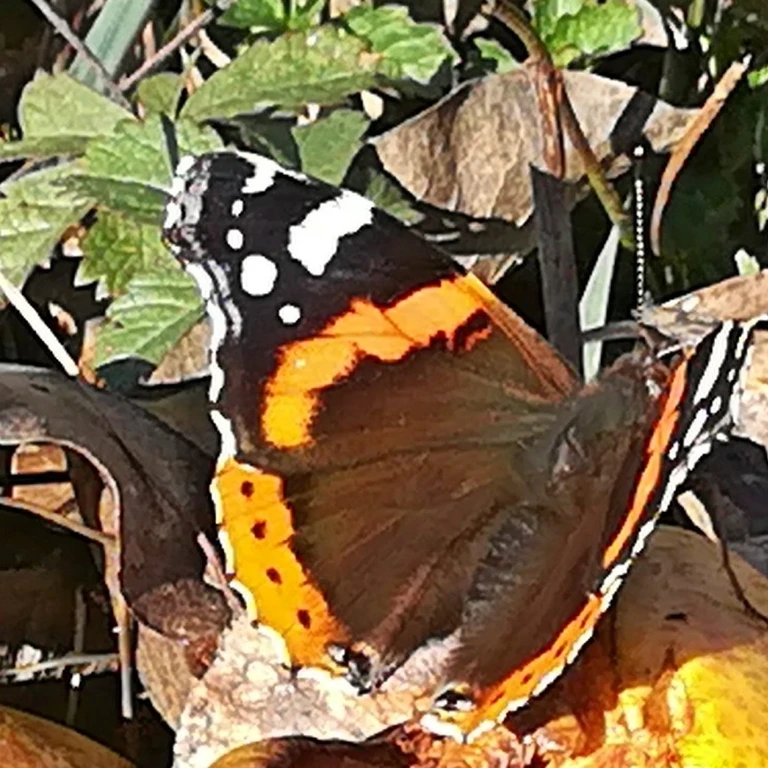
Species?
Vanessa atalanta
